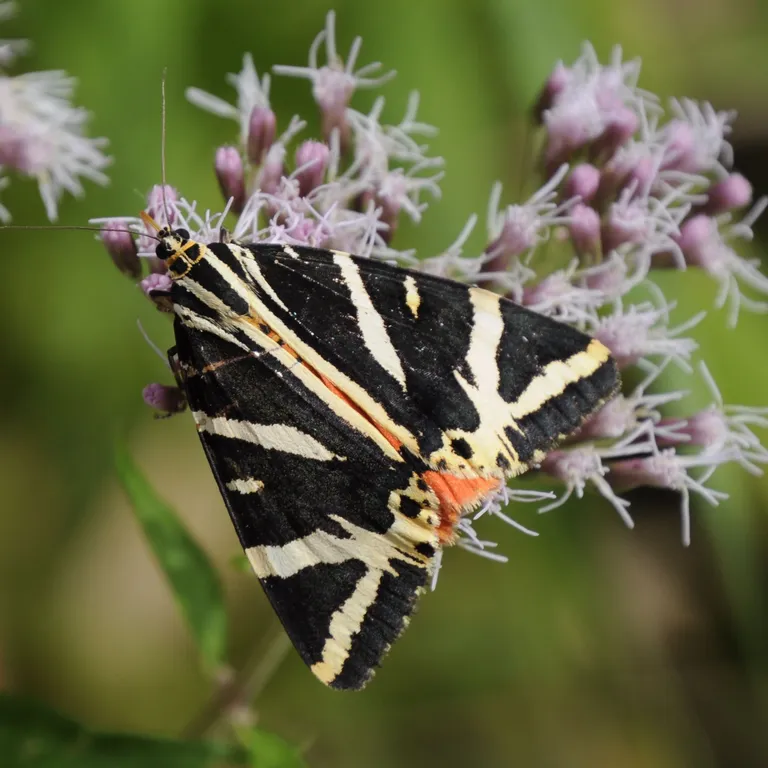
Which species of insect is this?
Euplagia quadripunctaria
